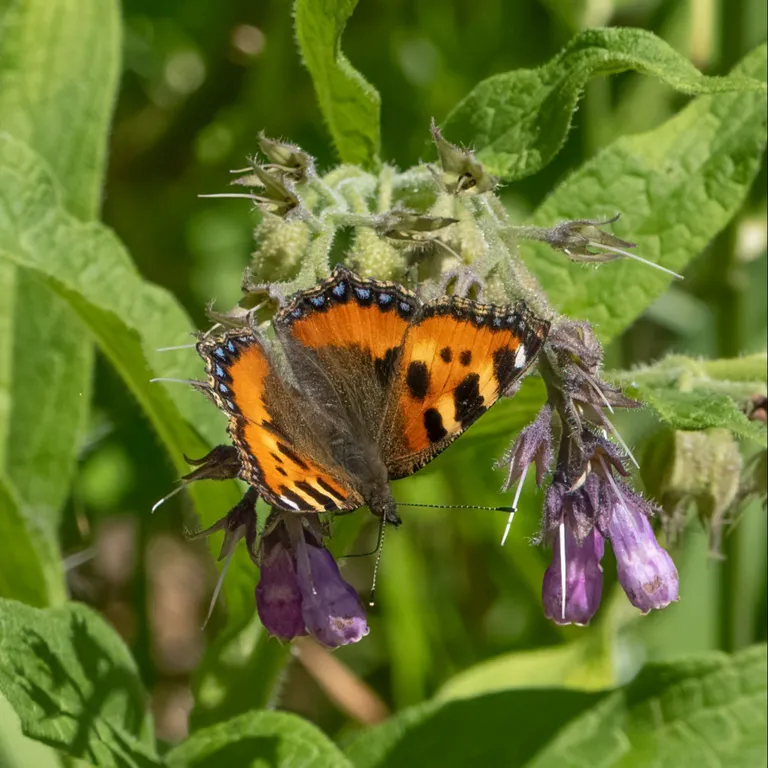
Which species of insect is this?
Aglais urticae
